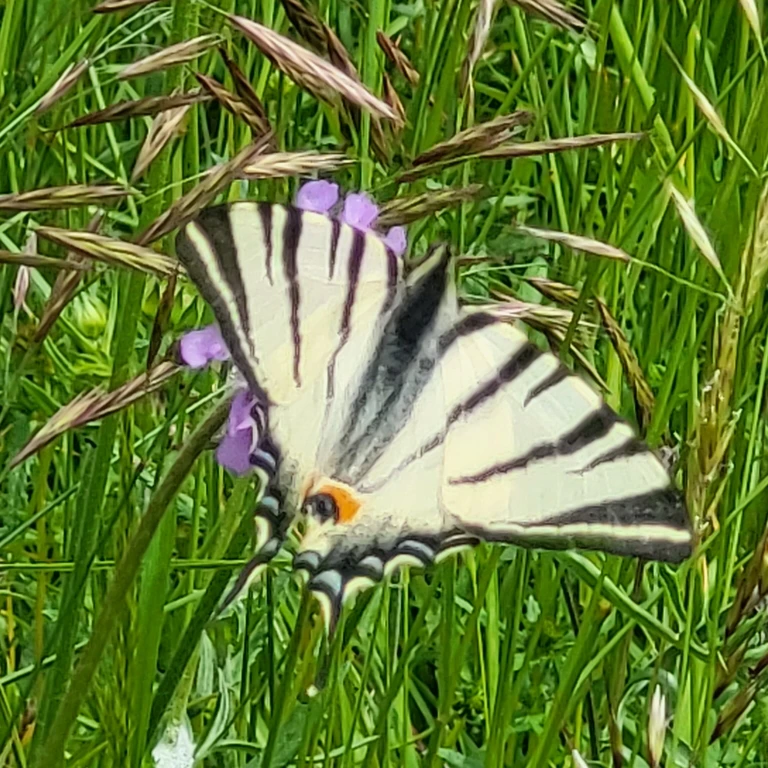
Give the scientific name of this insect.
Iphiclides podalirius
